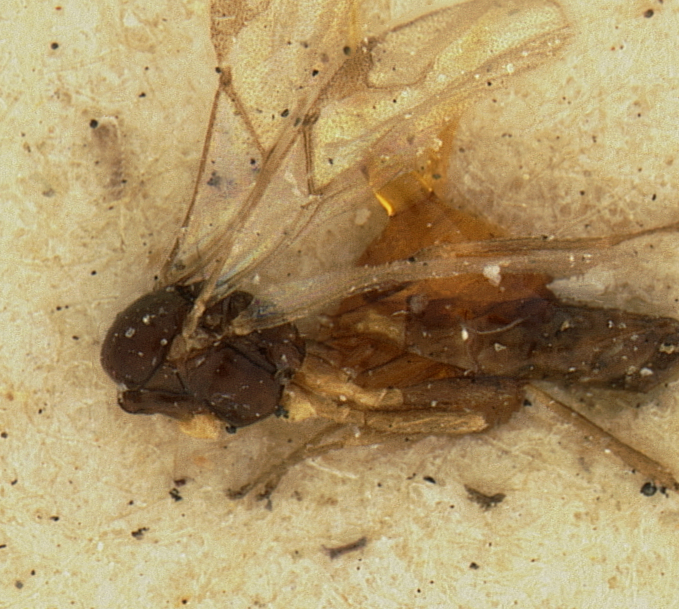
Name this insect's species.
Aphidius citraphis
